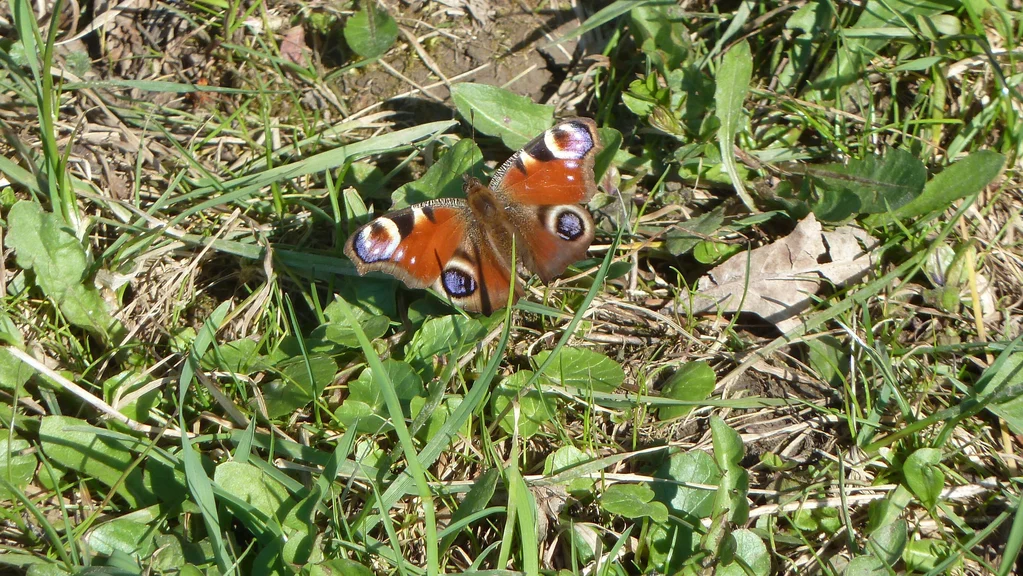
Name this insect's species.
Aglais io
